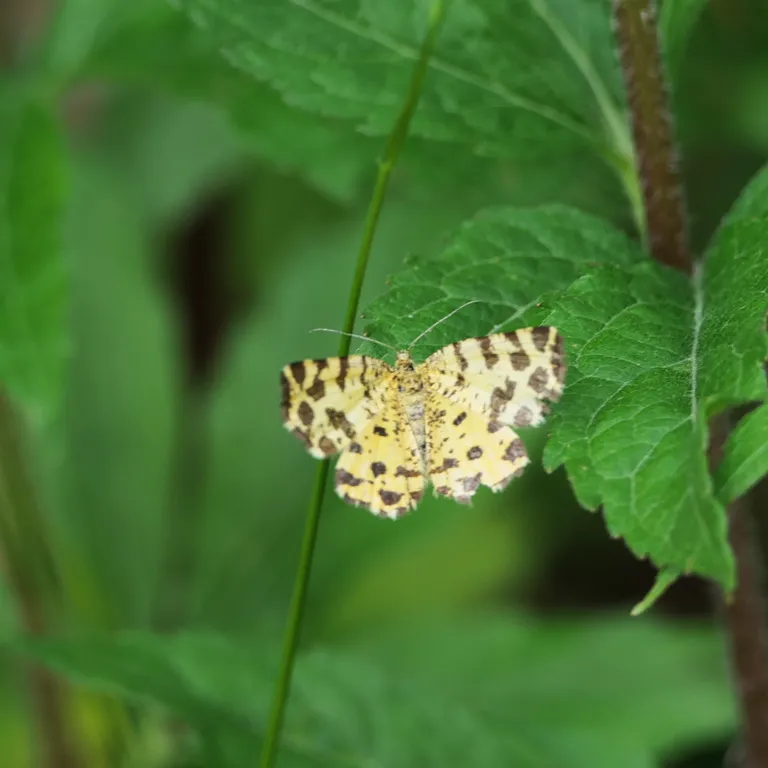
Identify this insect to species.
Pseudopanthera macularia
